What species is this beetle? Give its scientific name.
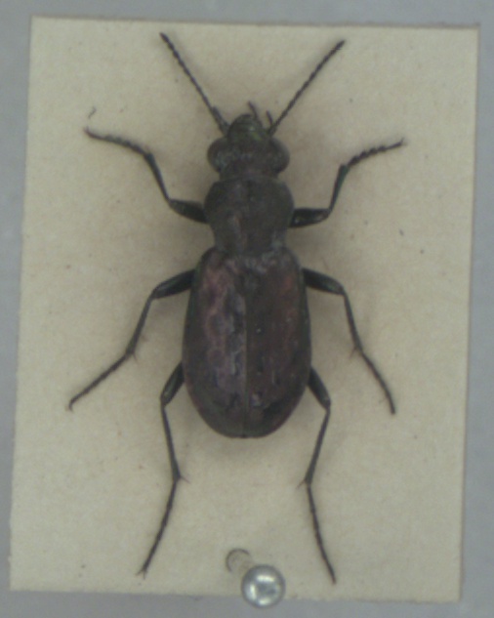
Elaphrus lapponicus
